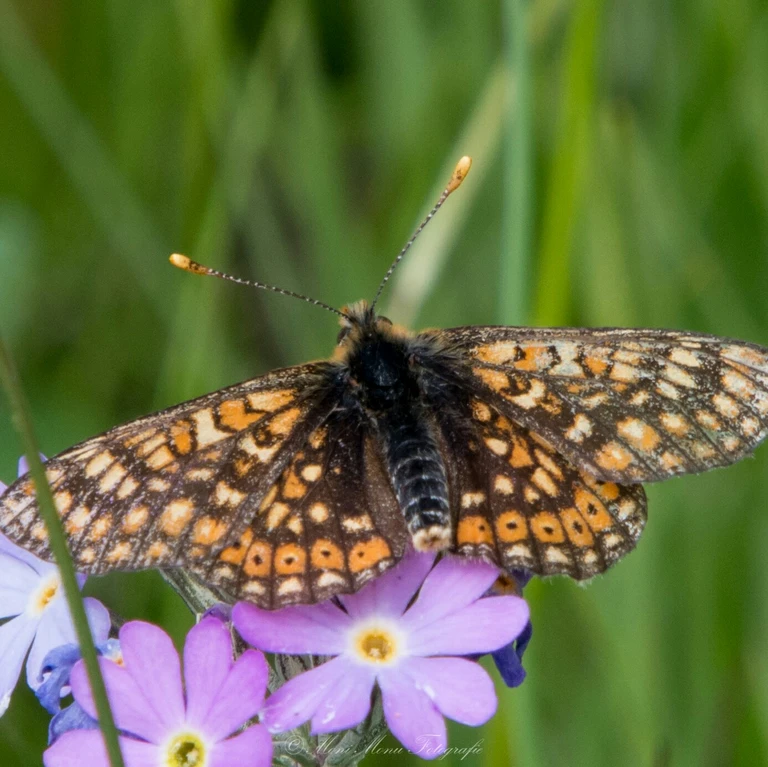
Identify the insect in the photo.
Euphydryas aurinia
